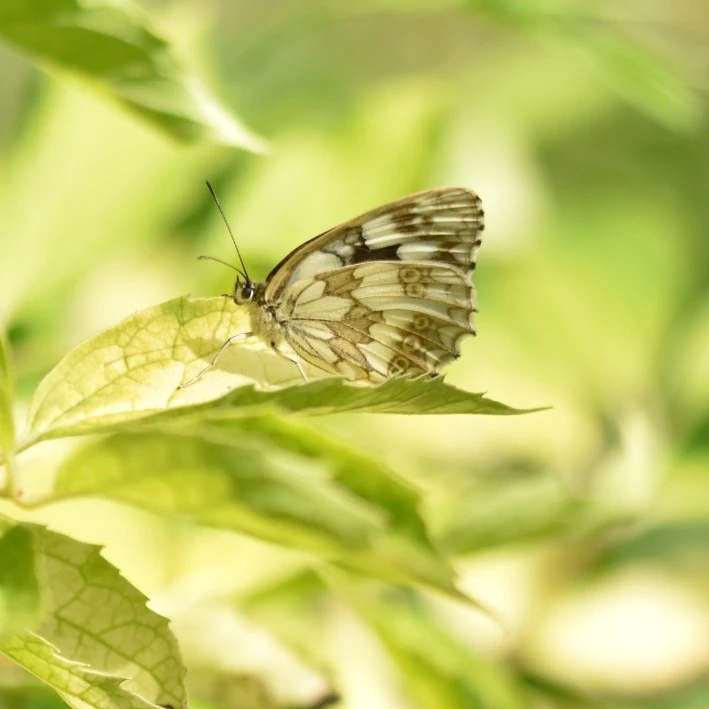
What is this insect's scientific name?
Melanargia galathea
